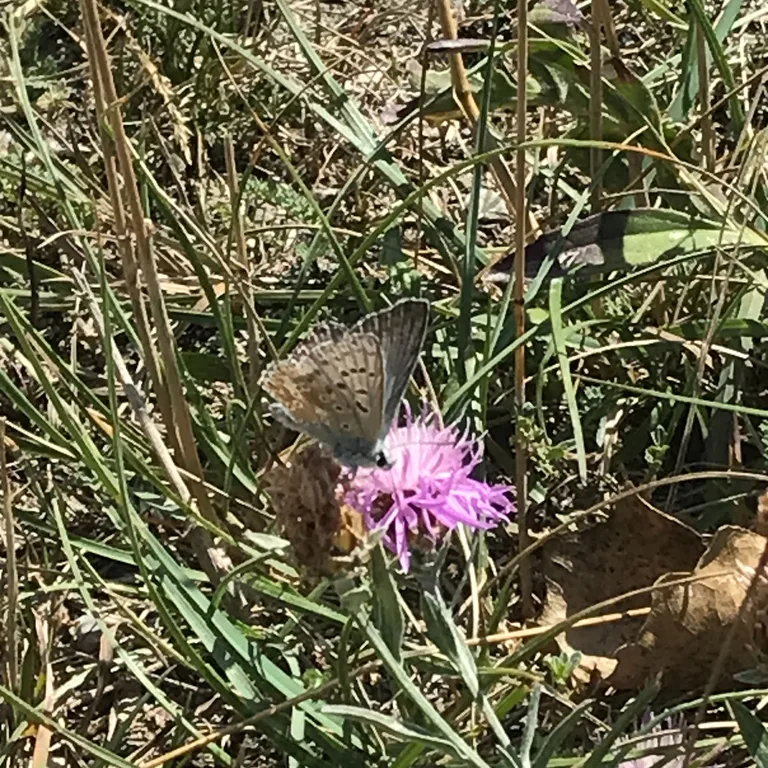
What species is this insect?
Lysandra coridon
